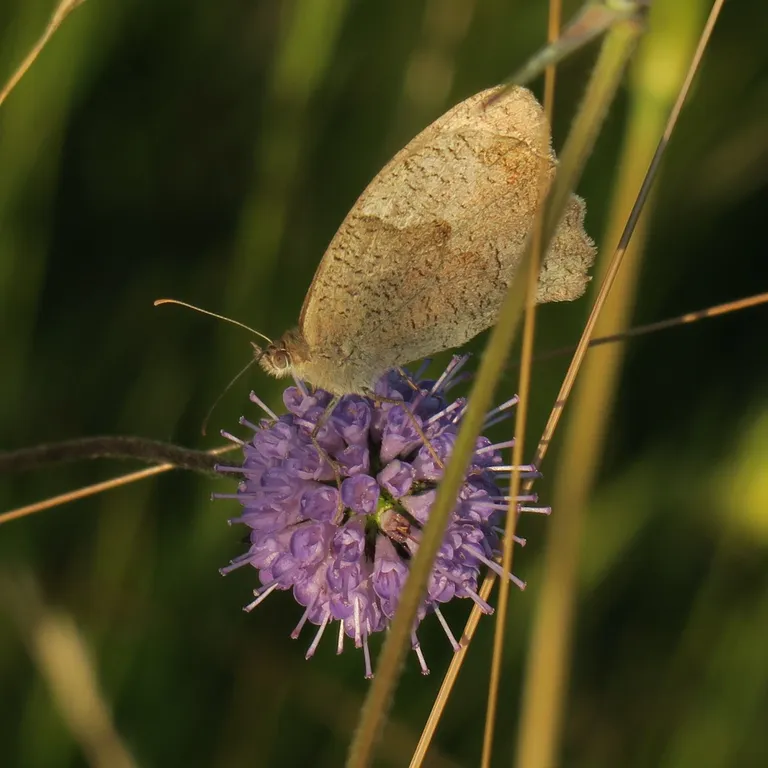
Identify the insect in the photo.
Maniola jurtina
